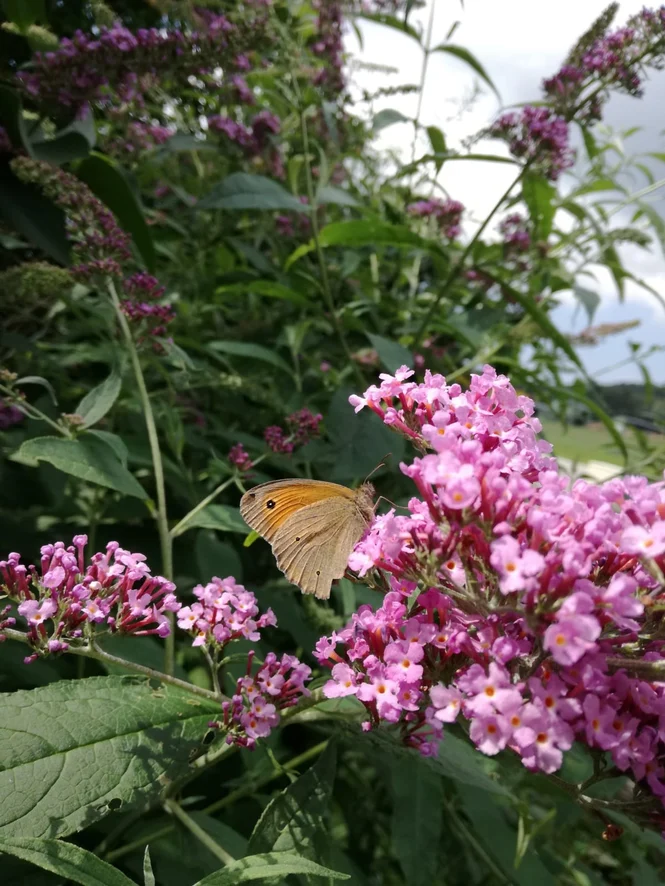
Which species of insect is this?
Maniola jurtina
